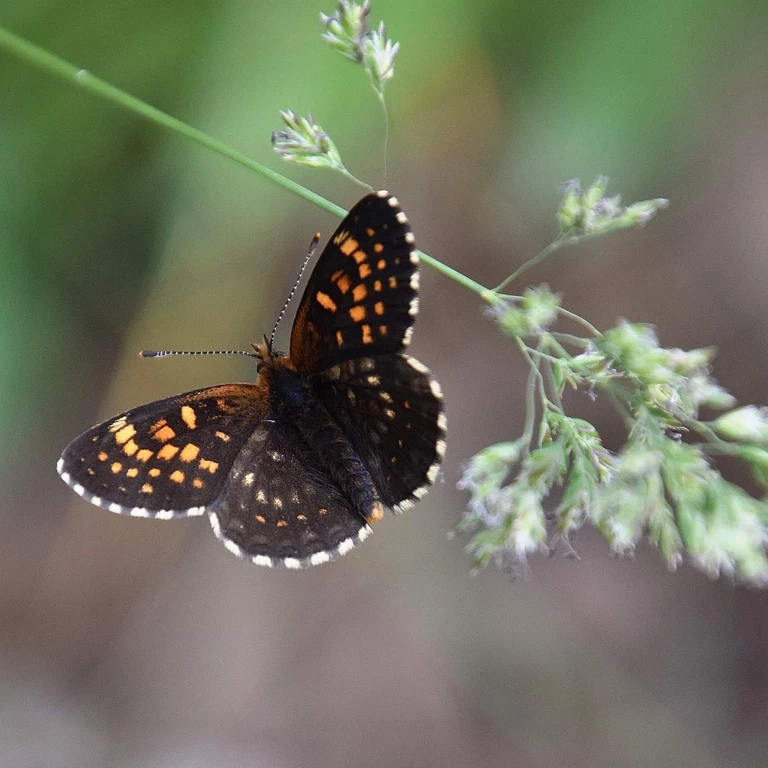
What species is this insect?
Melitaea diamina
